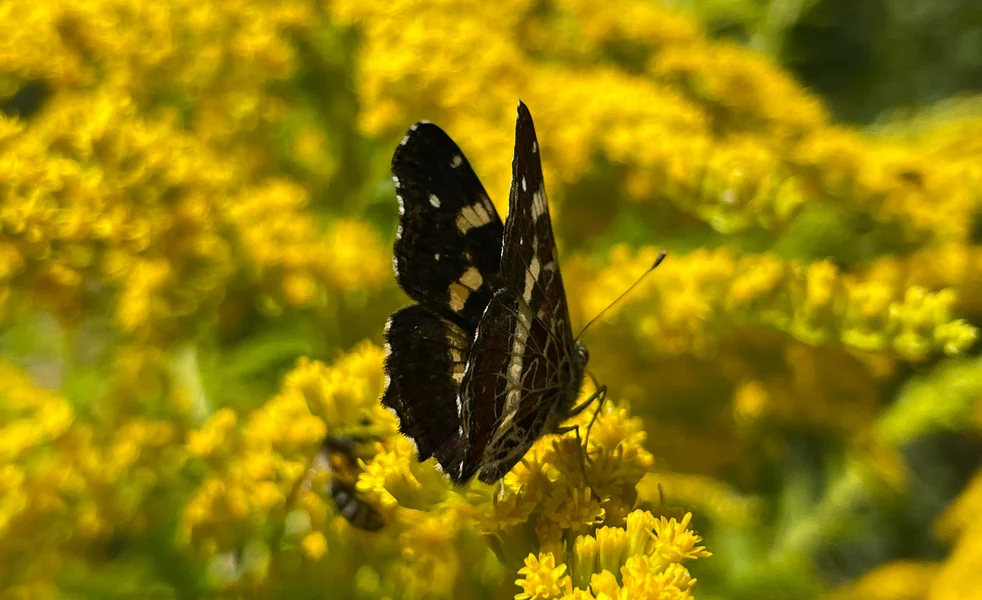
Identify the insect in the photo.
Araschnia levana
